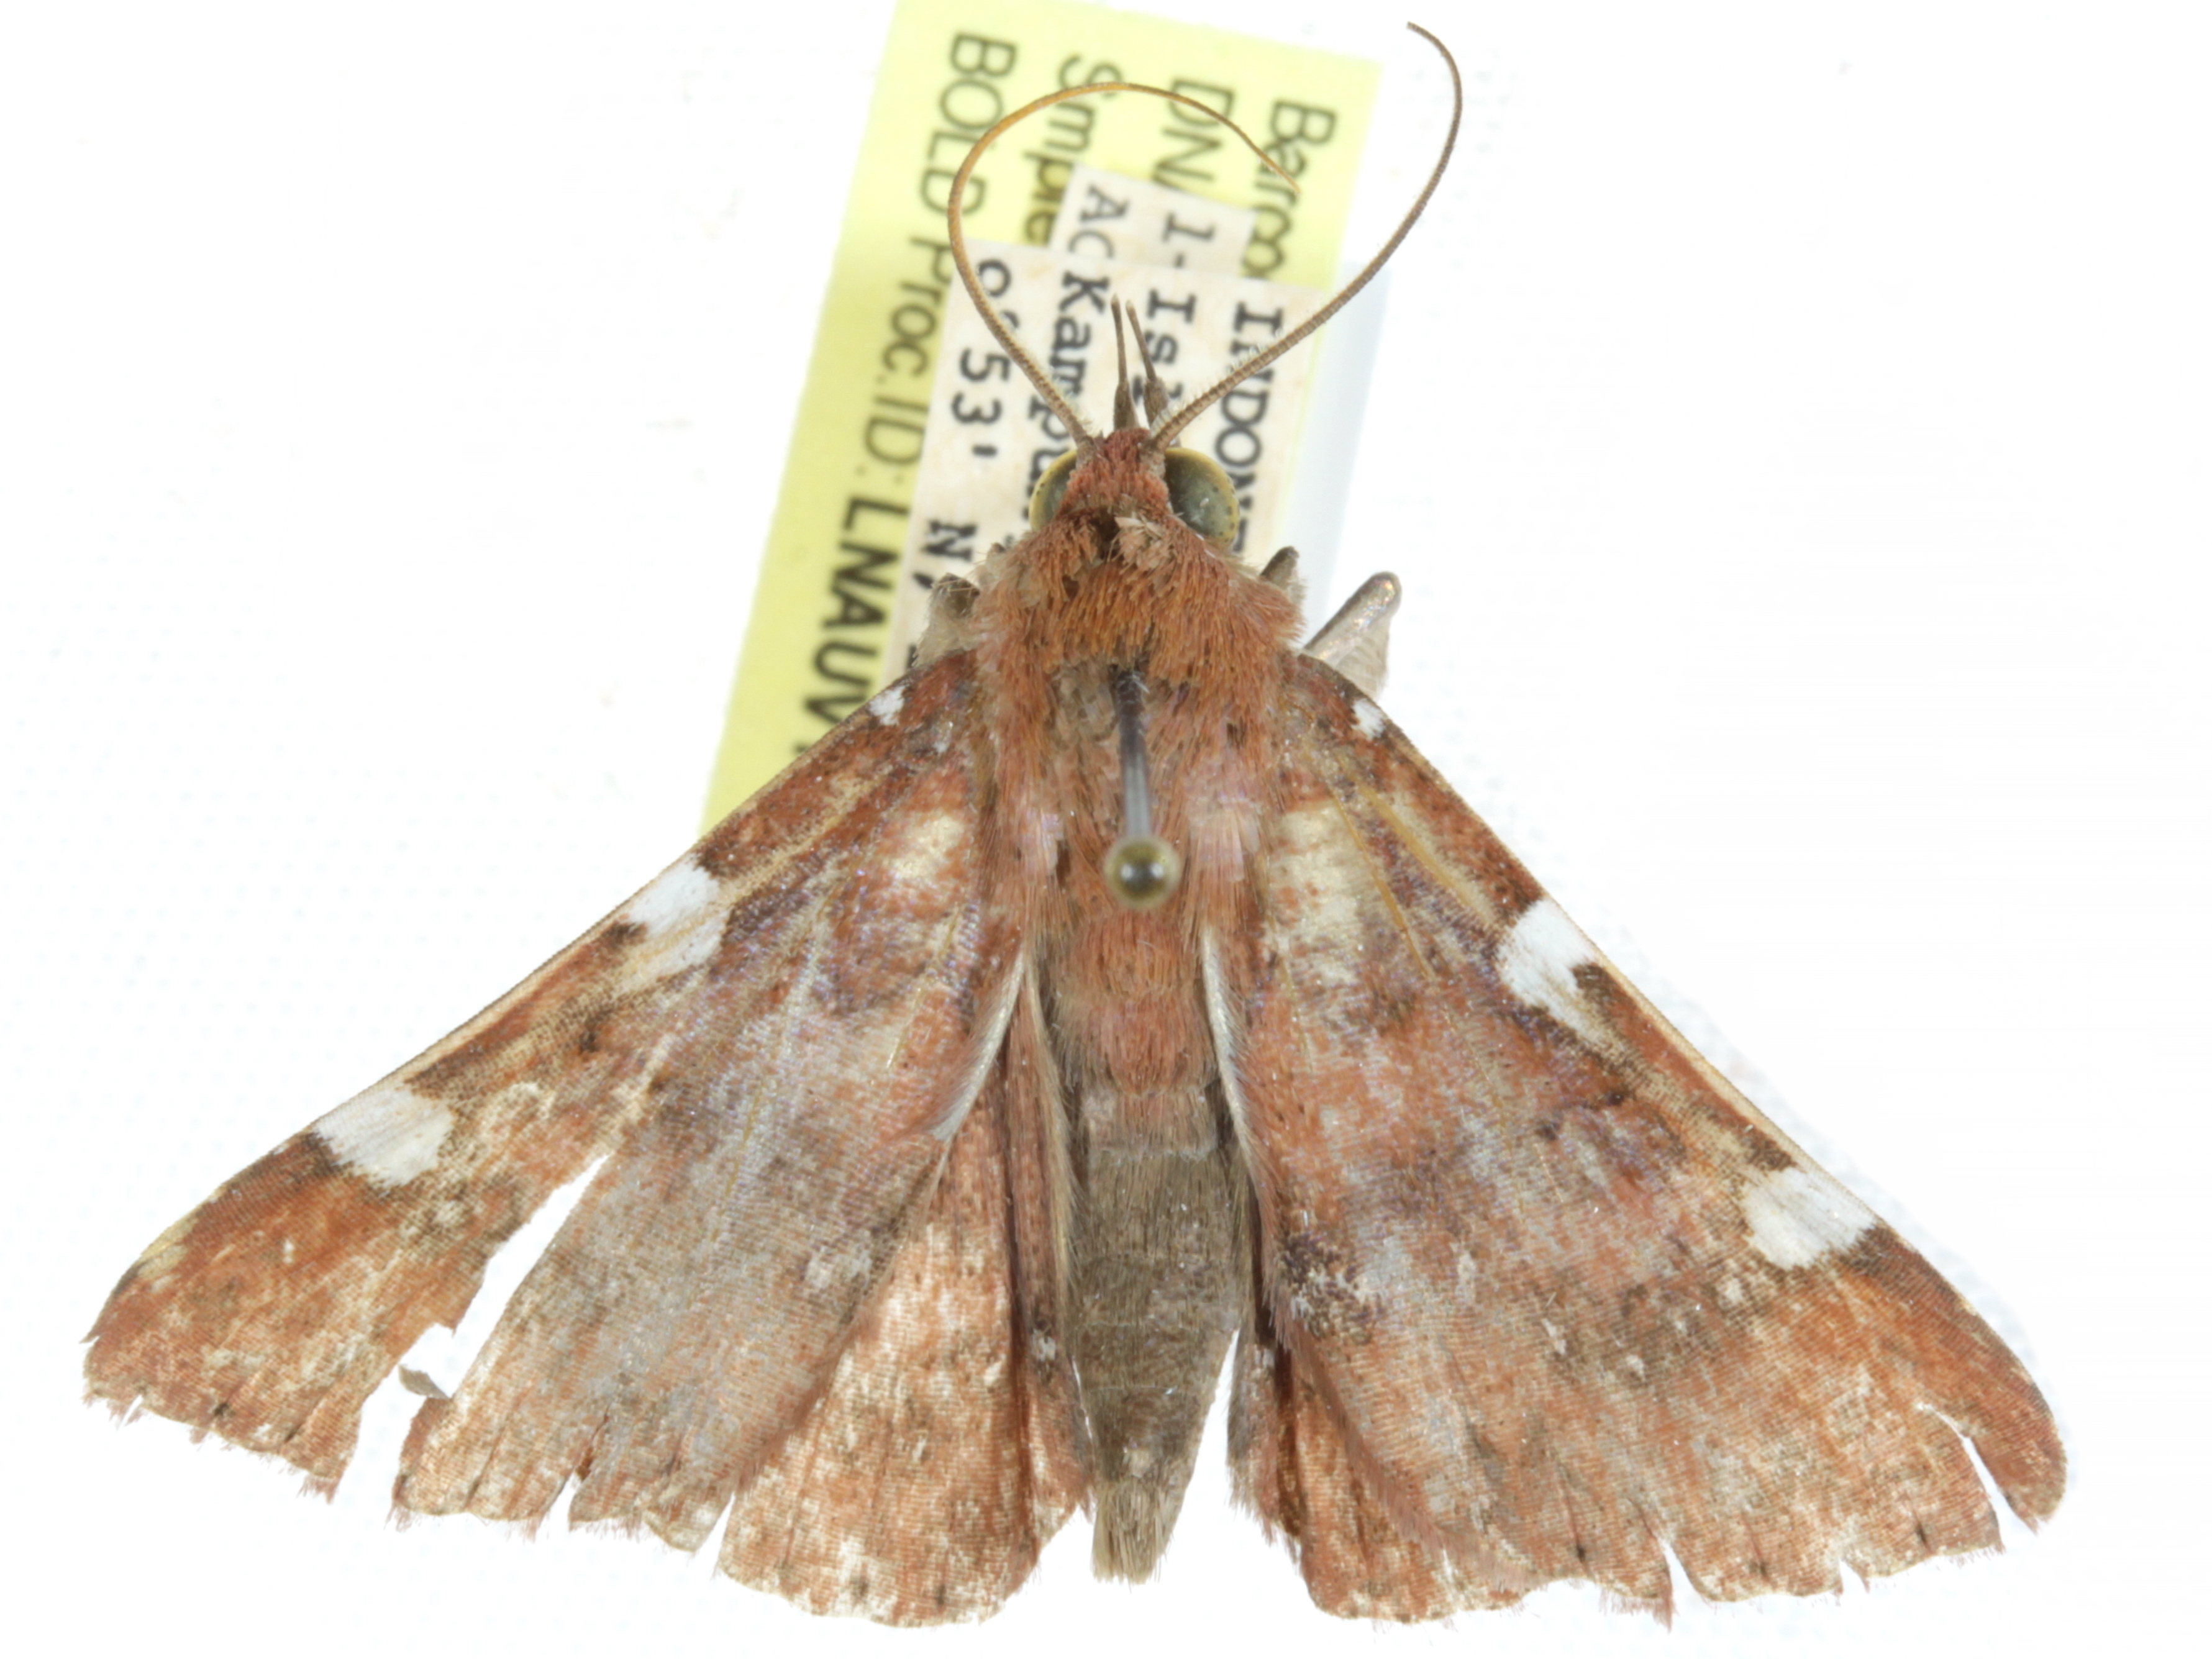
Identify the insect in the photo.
Saroba finipalpis
